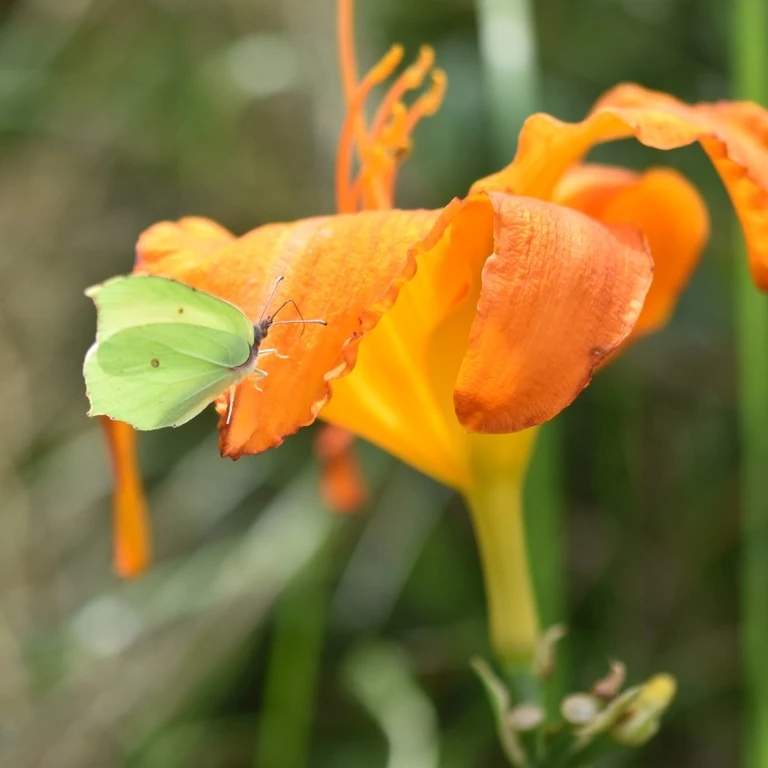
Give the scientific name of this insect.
Gonepteryx rhamni
